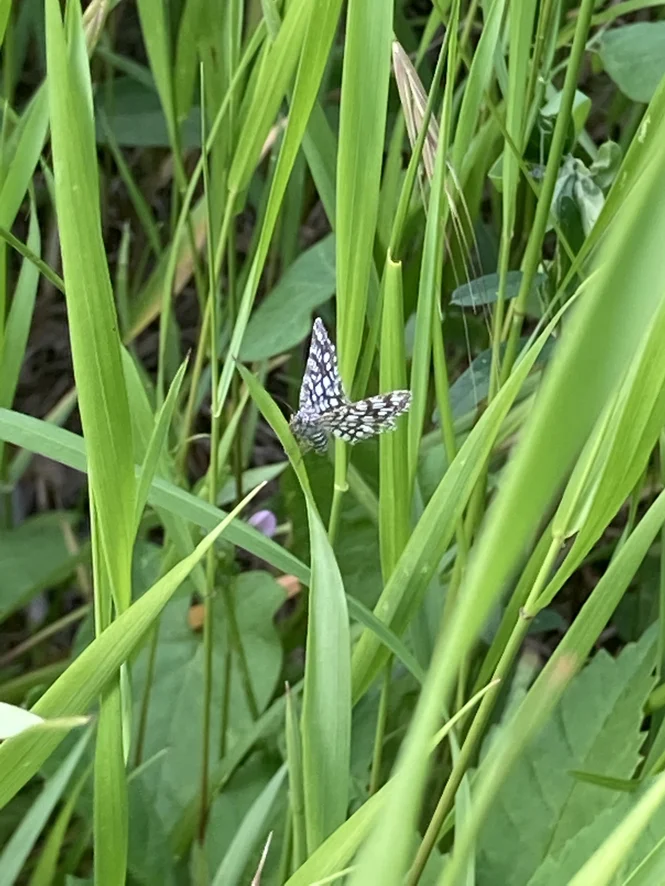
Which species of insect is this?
Chiasmia clathrata
